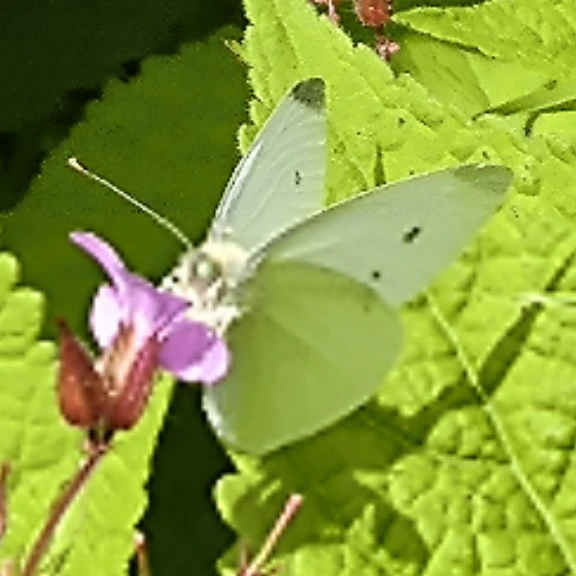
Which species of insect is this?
Pieris rapae
